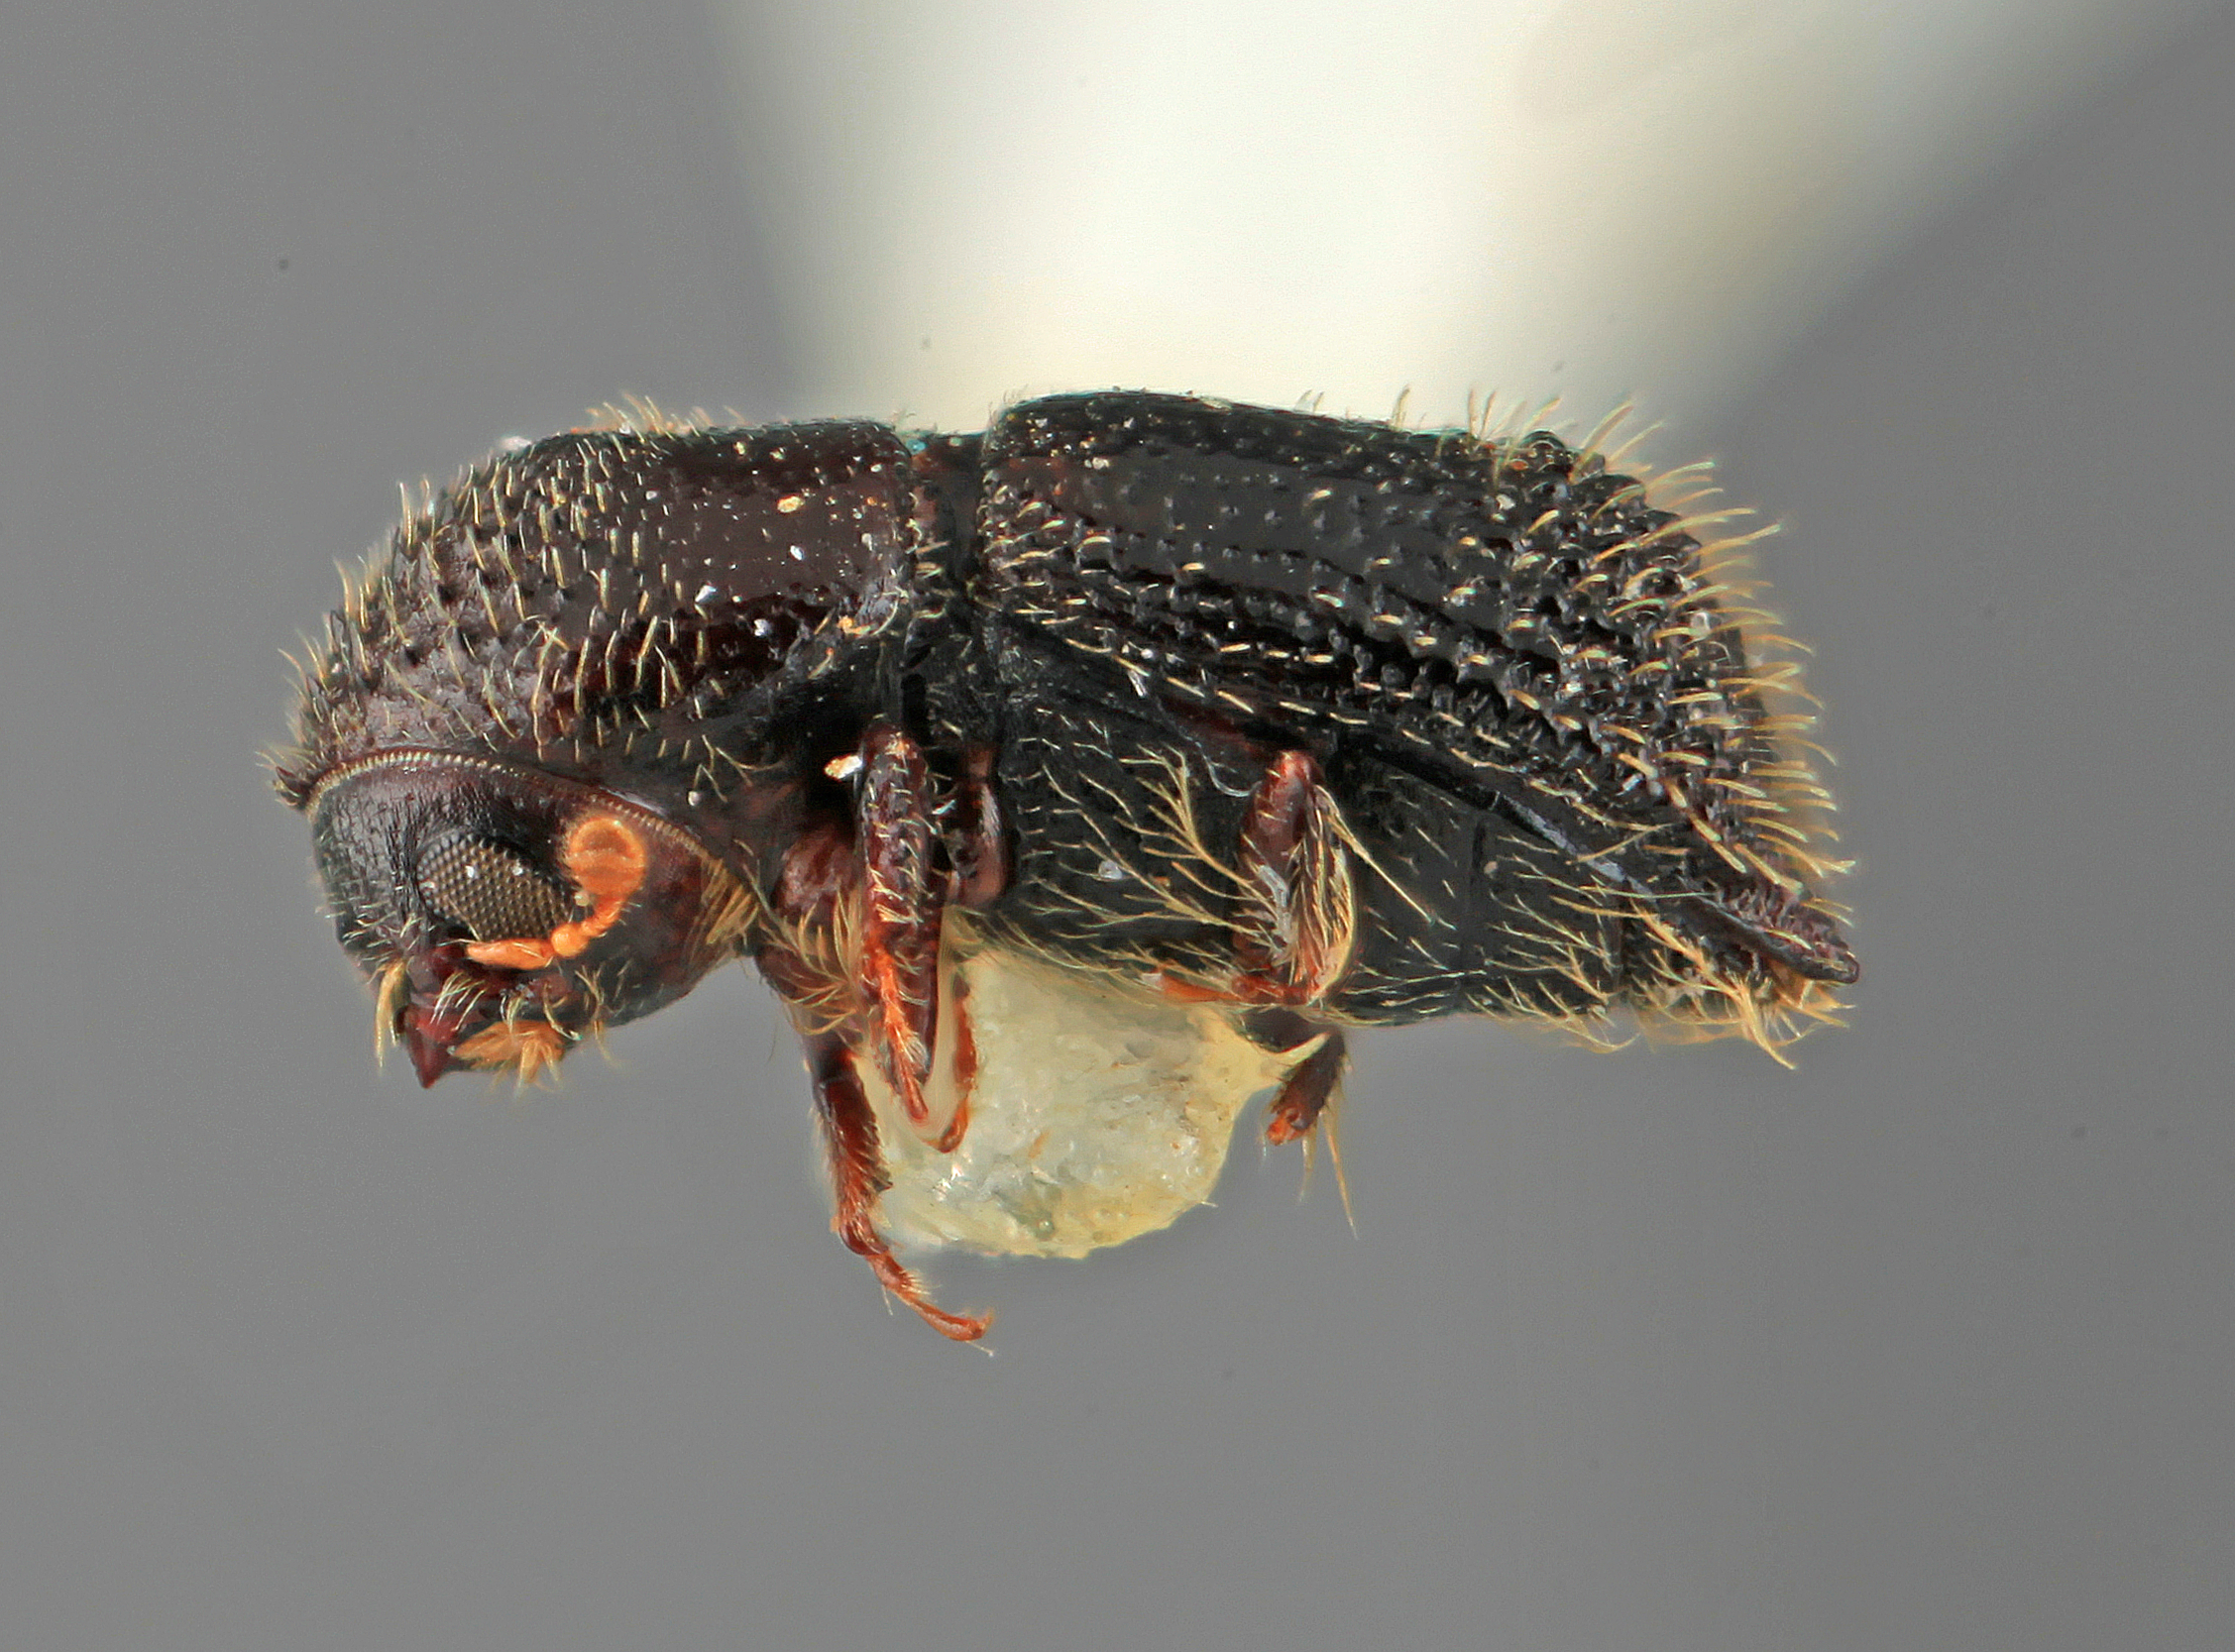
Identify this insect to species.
Hylocurus nodifer
